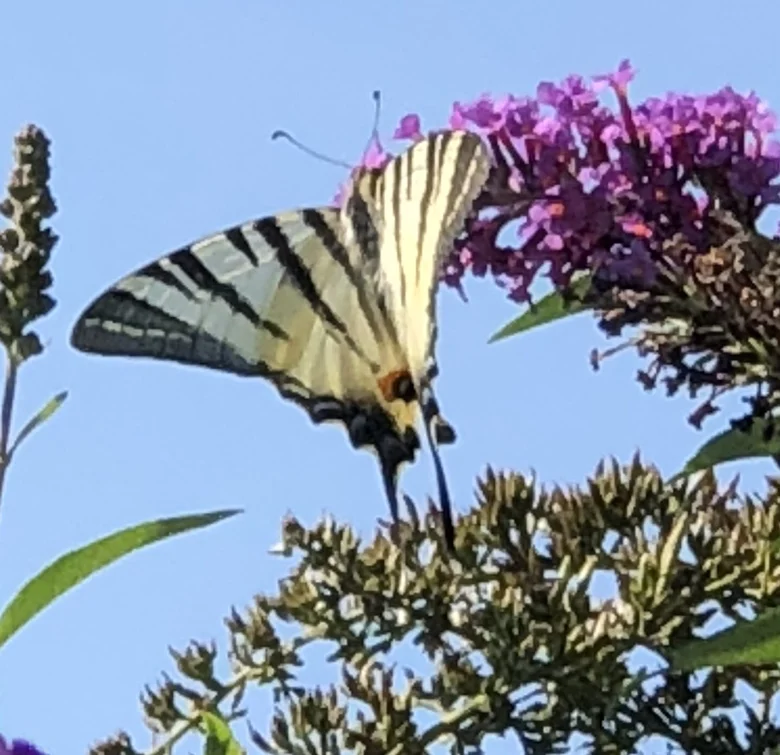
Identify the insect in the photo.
Iphiclides podalirius
